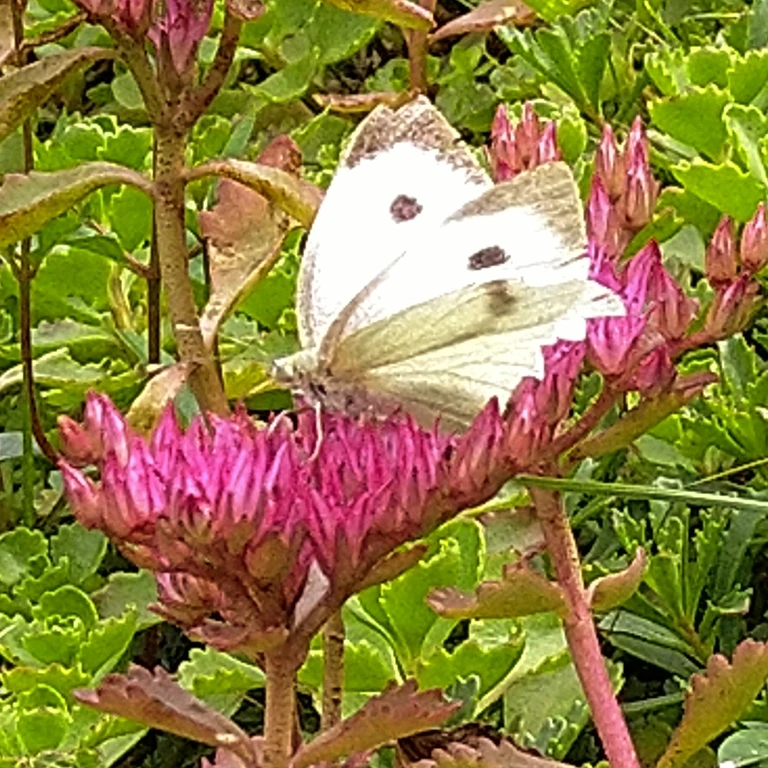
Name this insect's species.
Pieris brassicae
